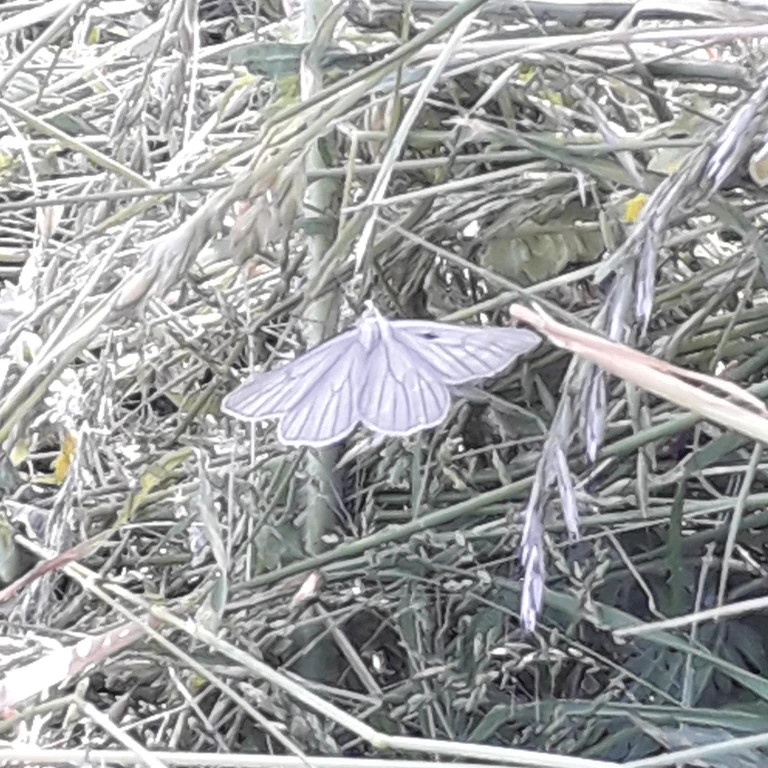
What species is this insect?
Siona lineata
